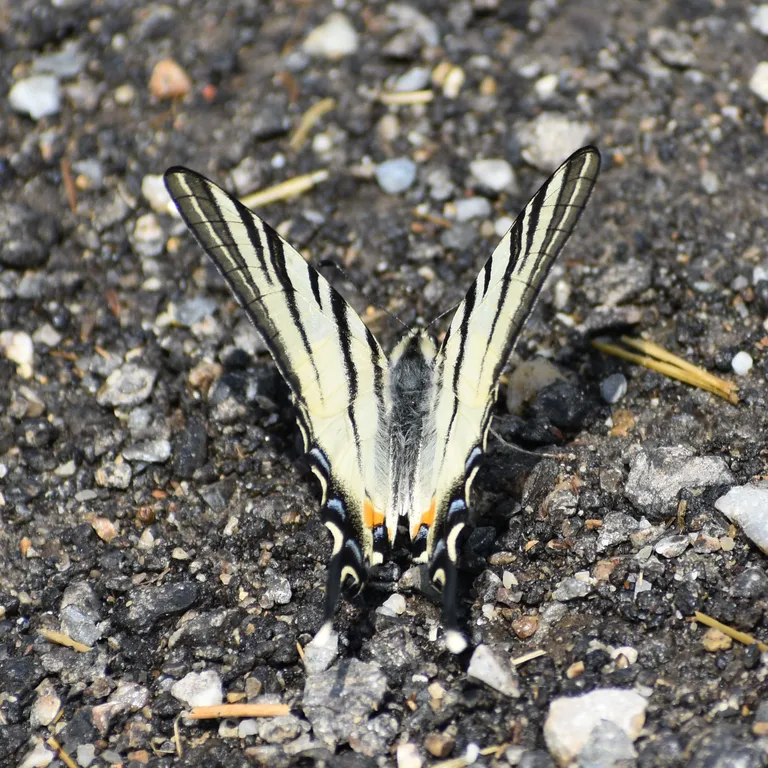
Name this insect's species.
Iphiclides podalirius
